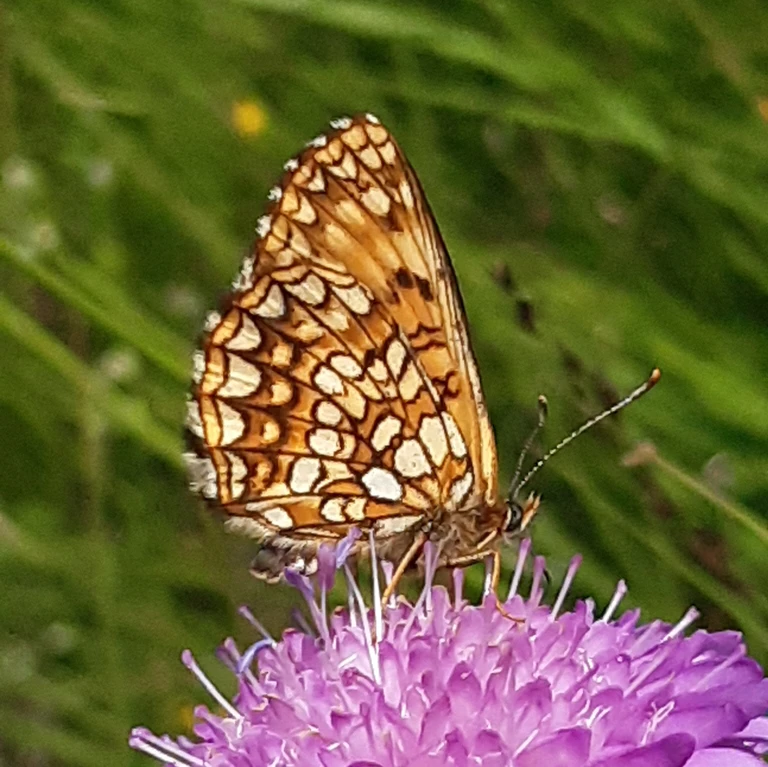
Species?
Melitaea diamina
